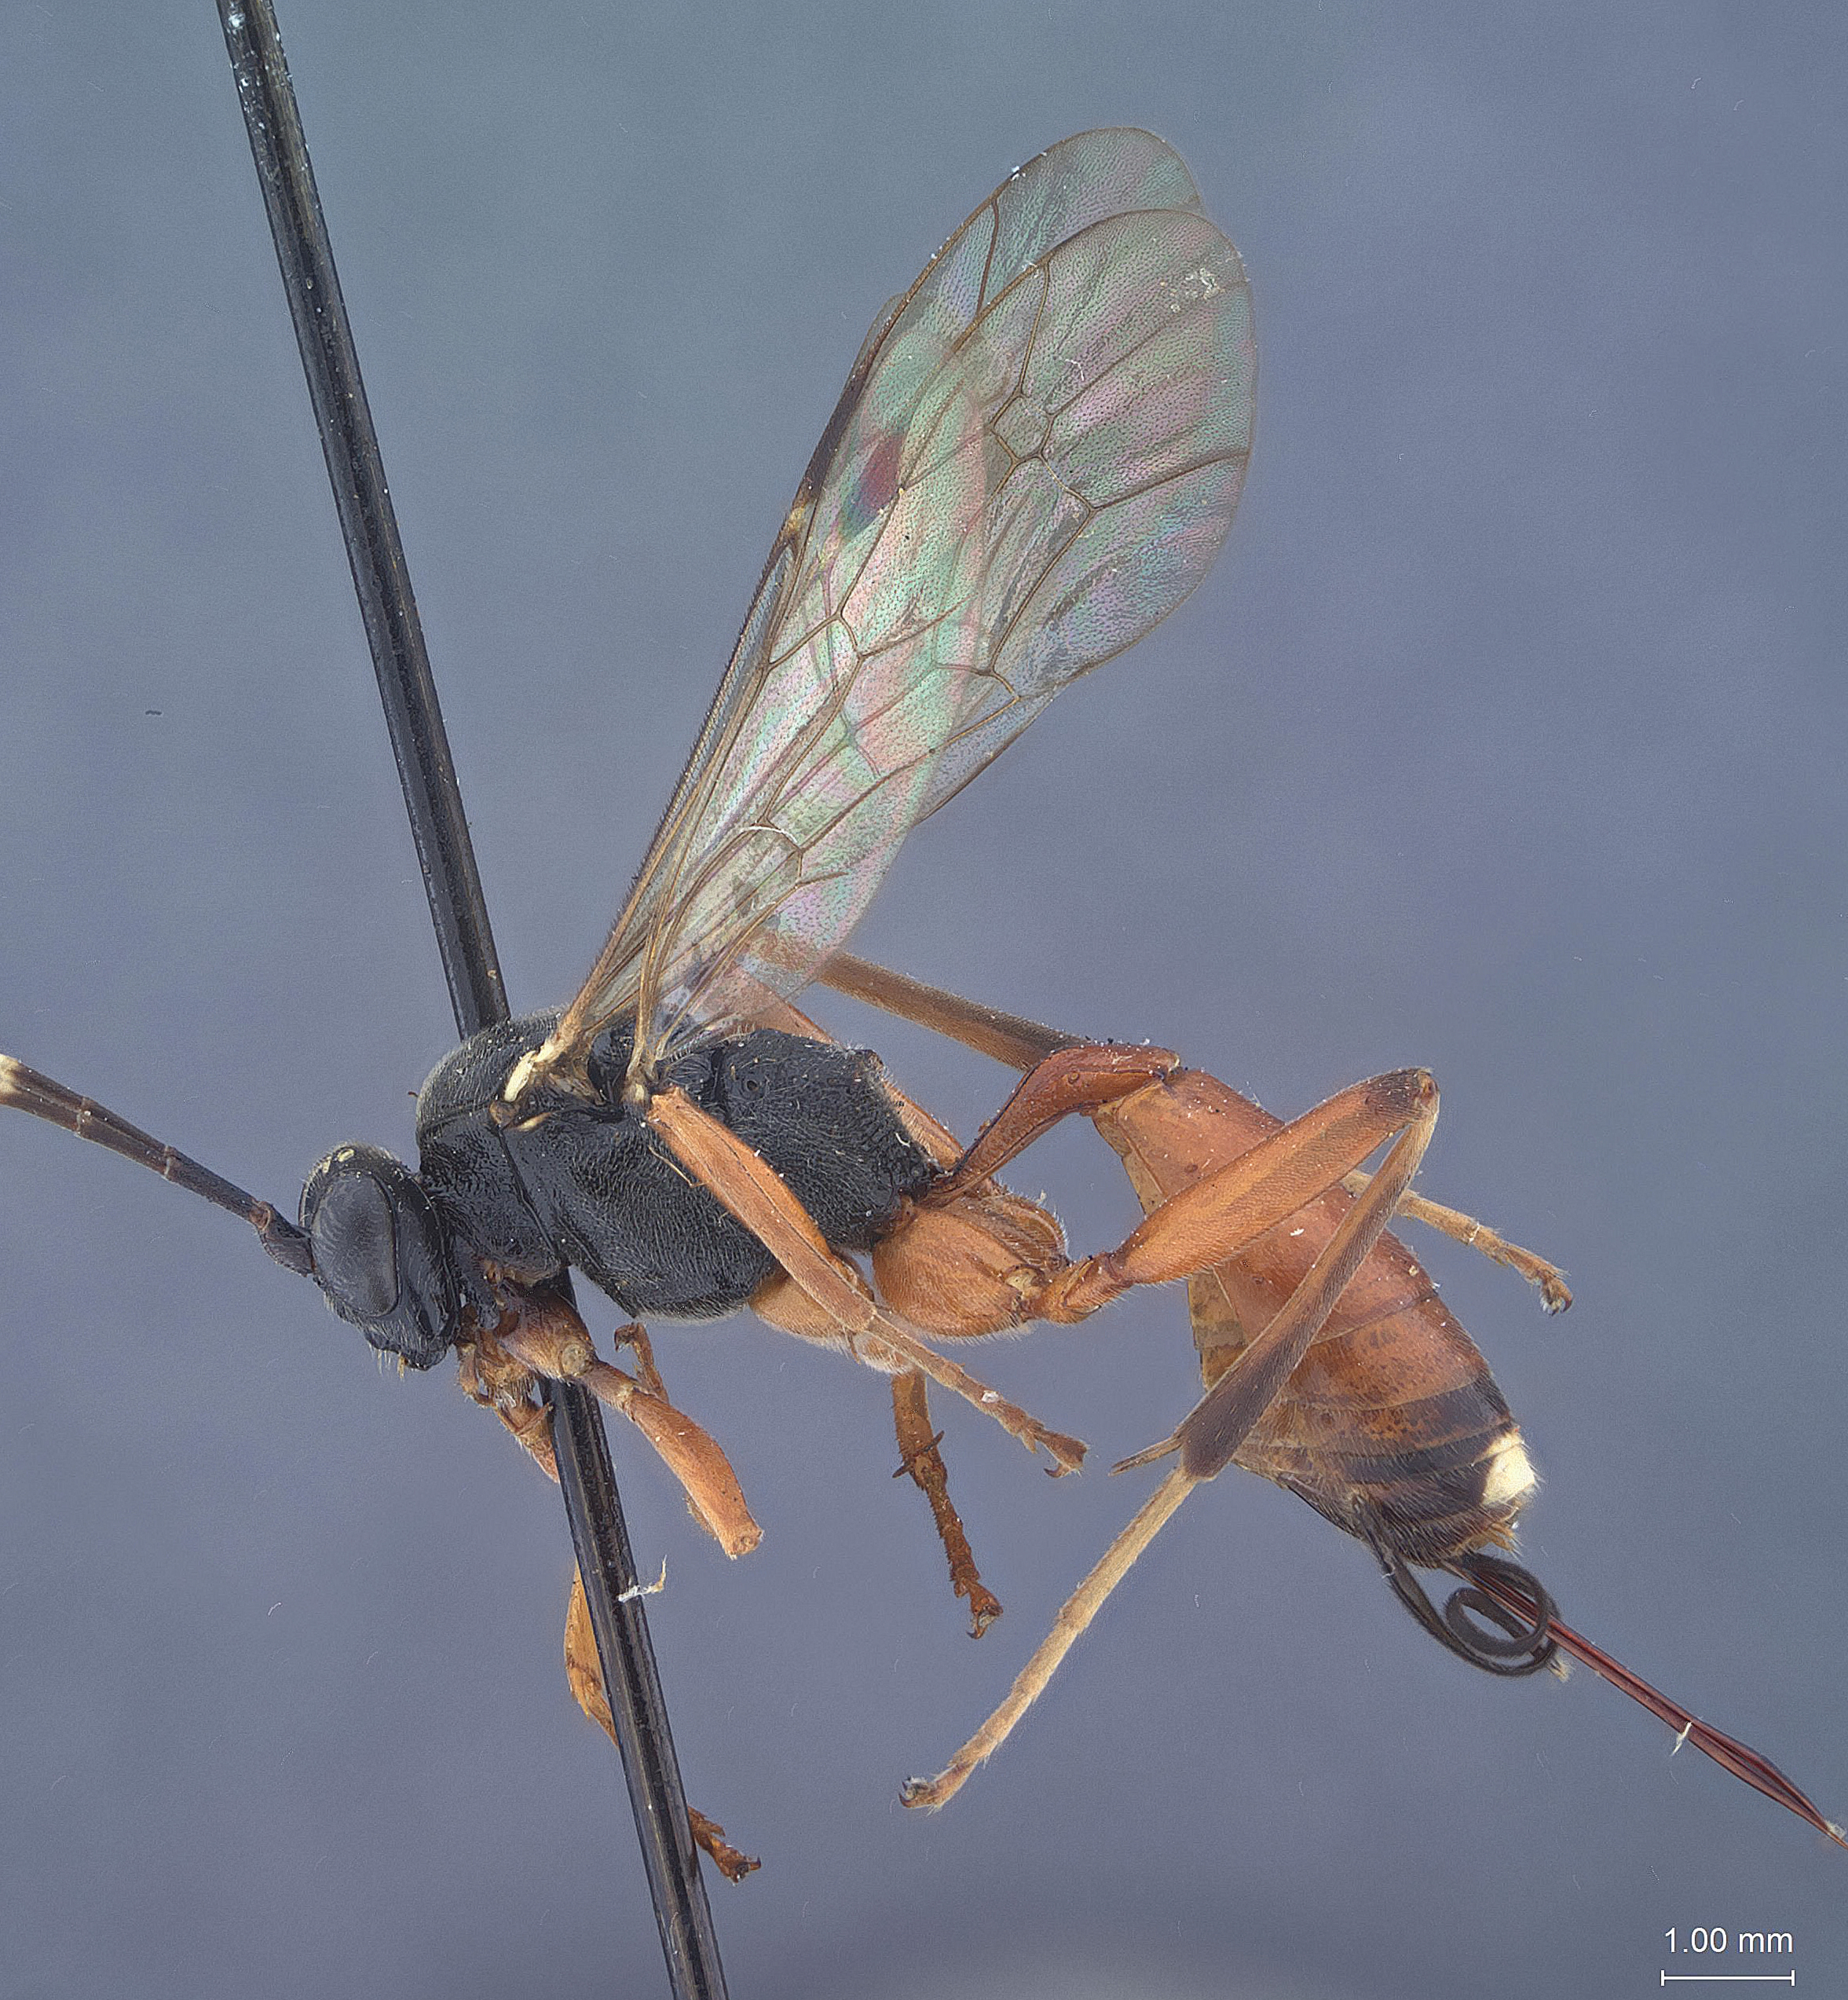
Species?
Agrothereutes grandis
